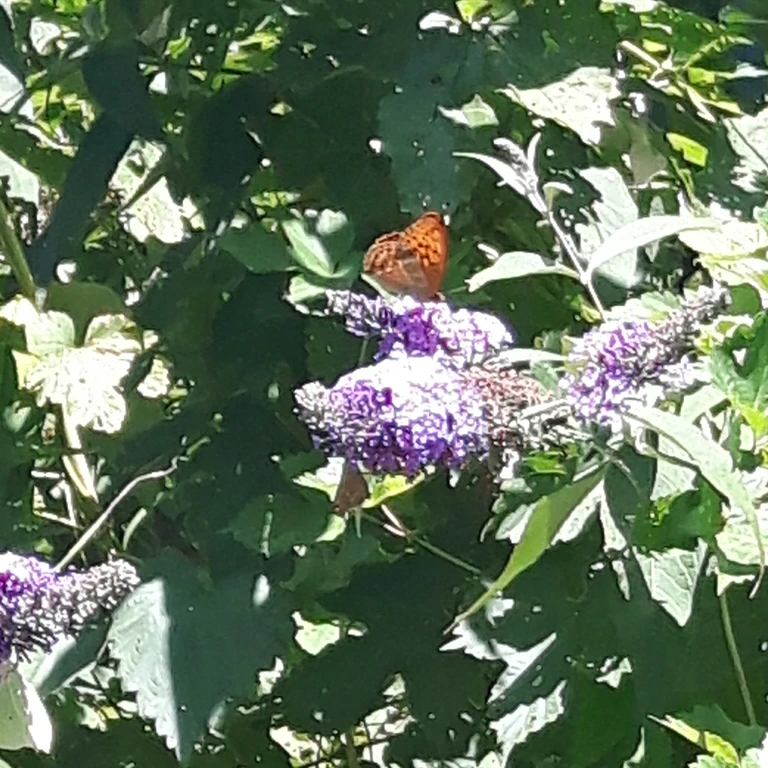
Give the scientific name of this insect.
Argynnis paphia
